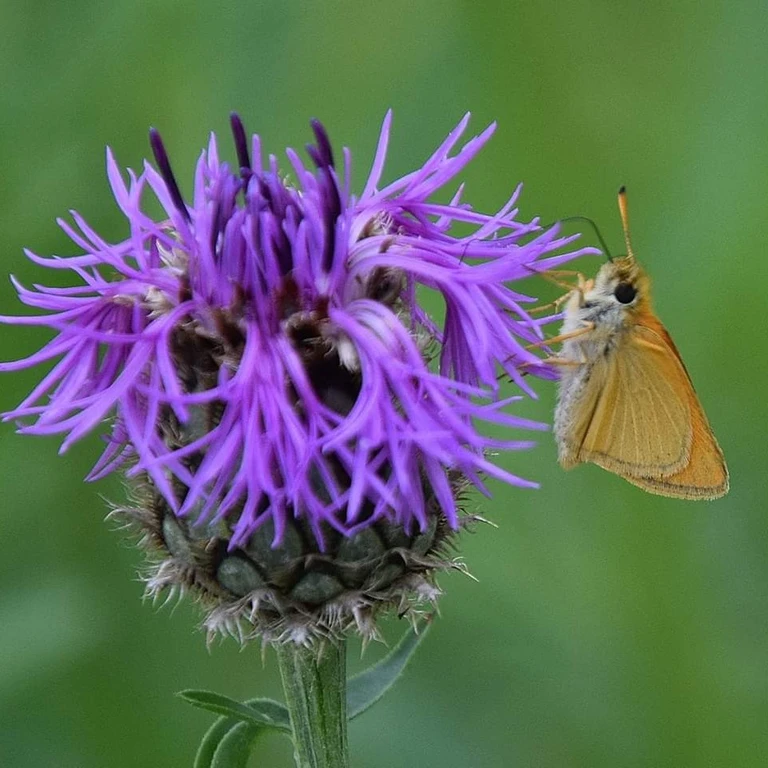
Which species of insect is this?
Thymelicus lineola
